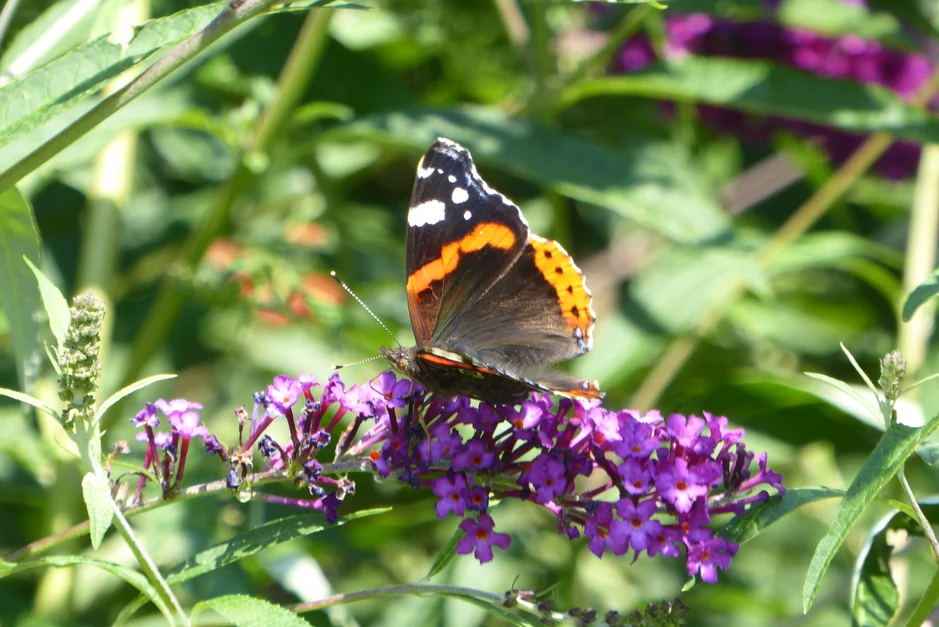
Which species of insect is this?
Vanessa atalanta
